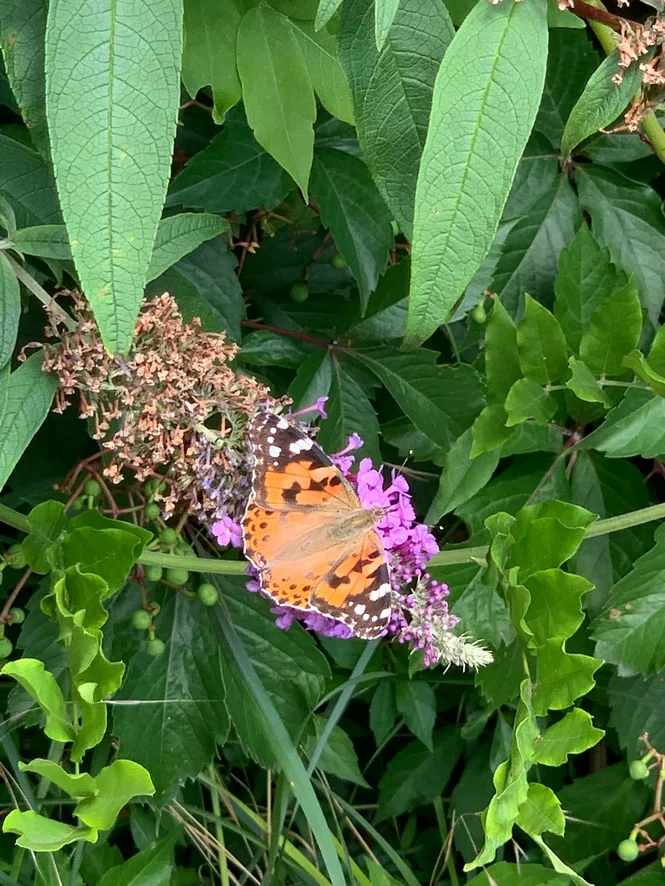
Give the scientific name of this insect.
Vanessa cardui
